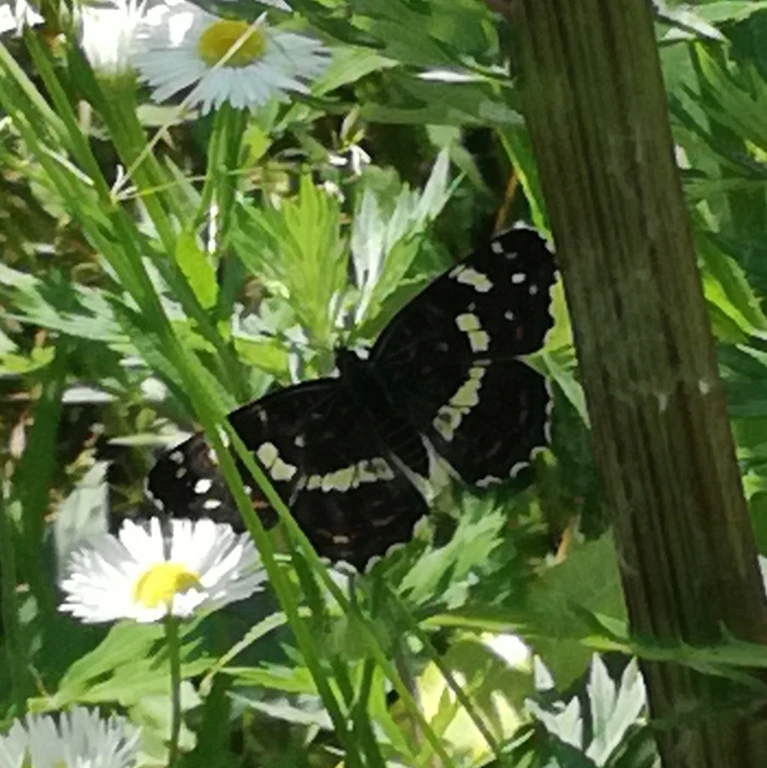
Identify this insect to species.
Araschnia levana
